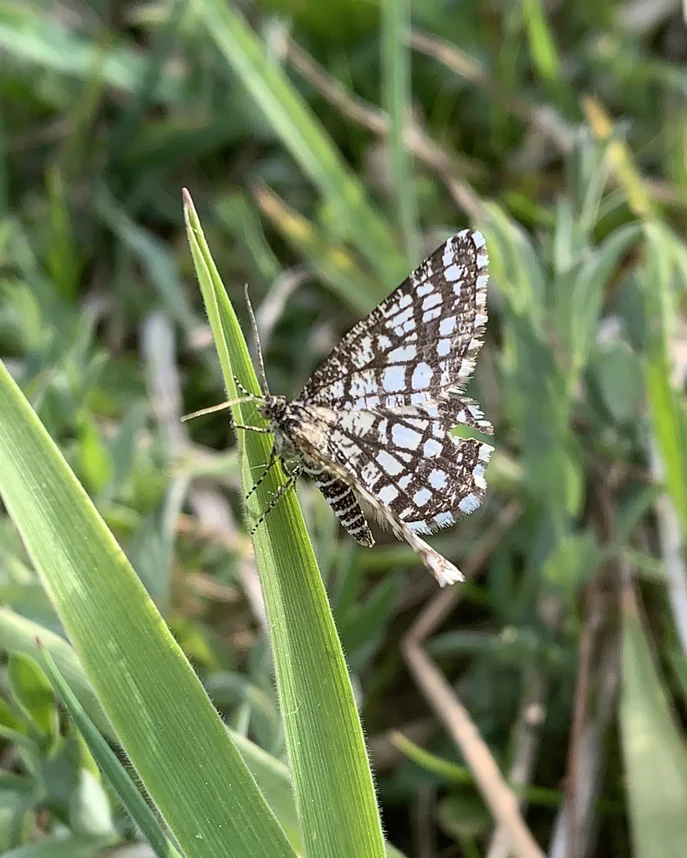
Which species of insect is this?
Chiasmia clathrata
